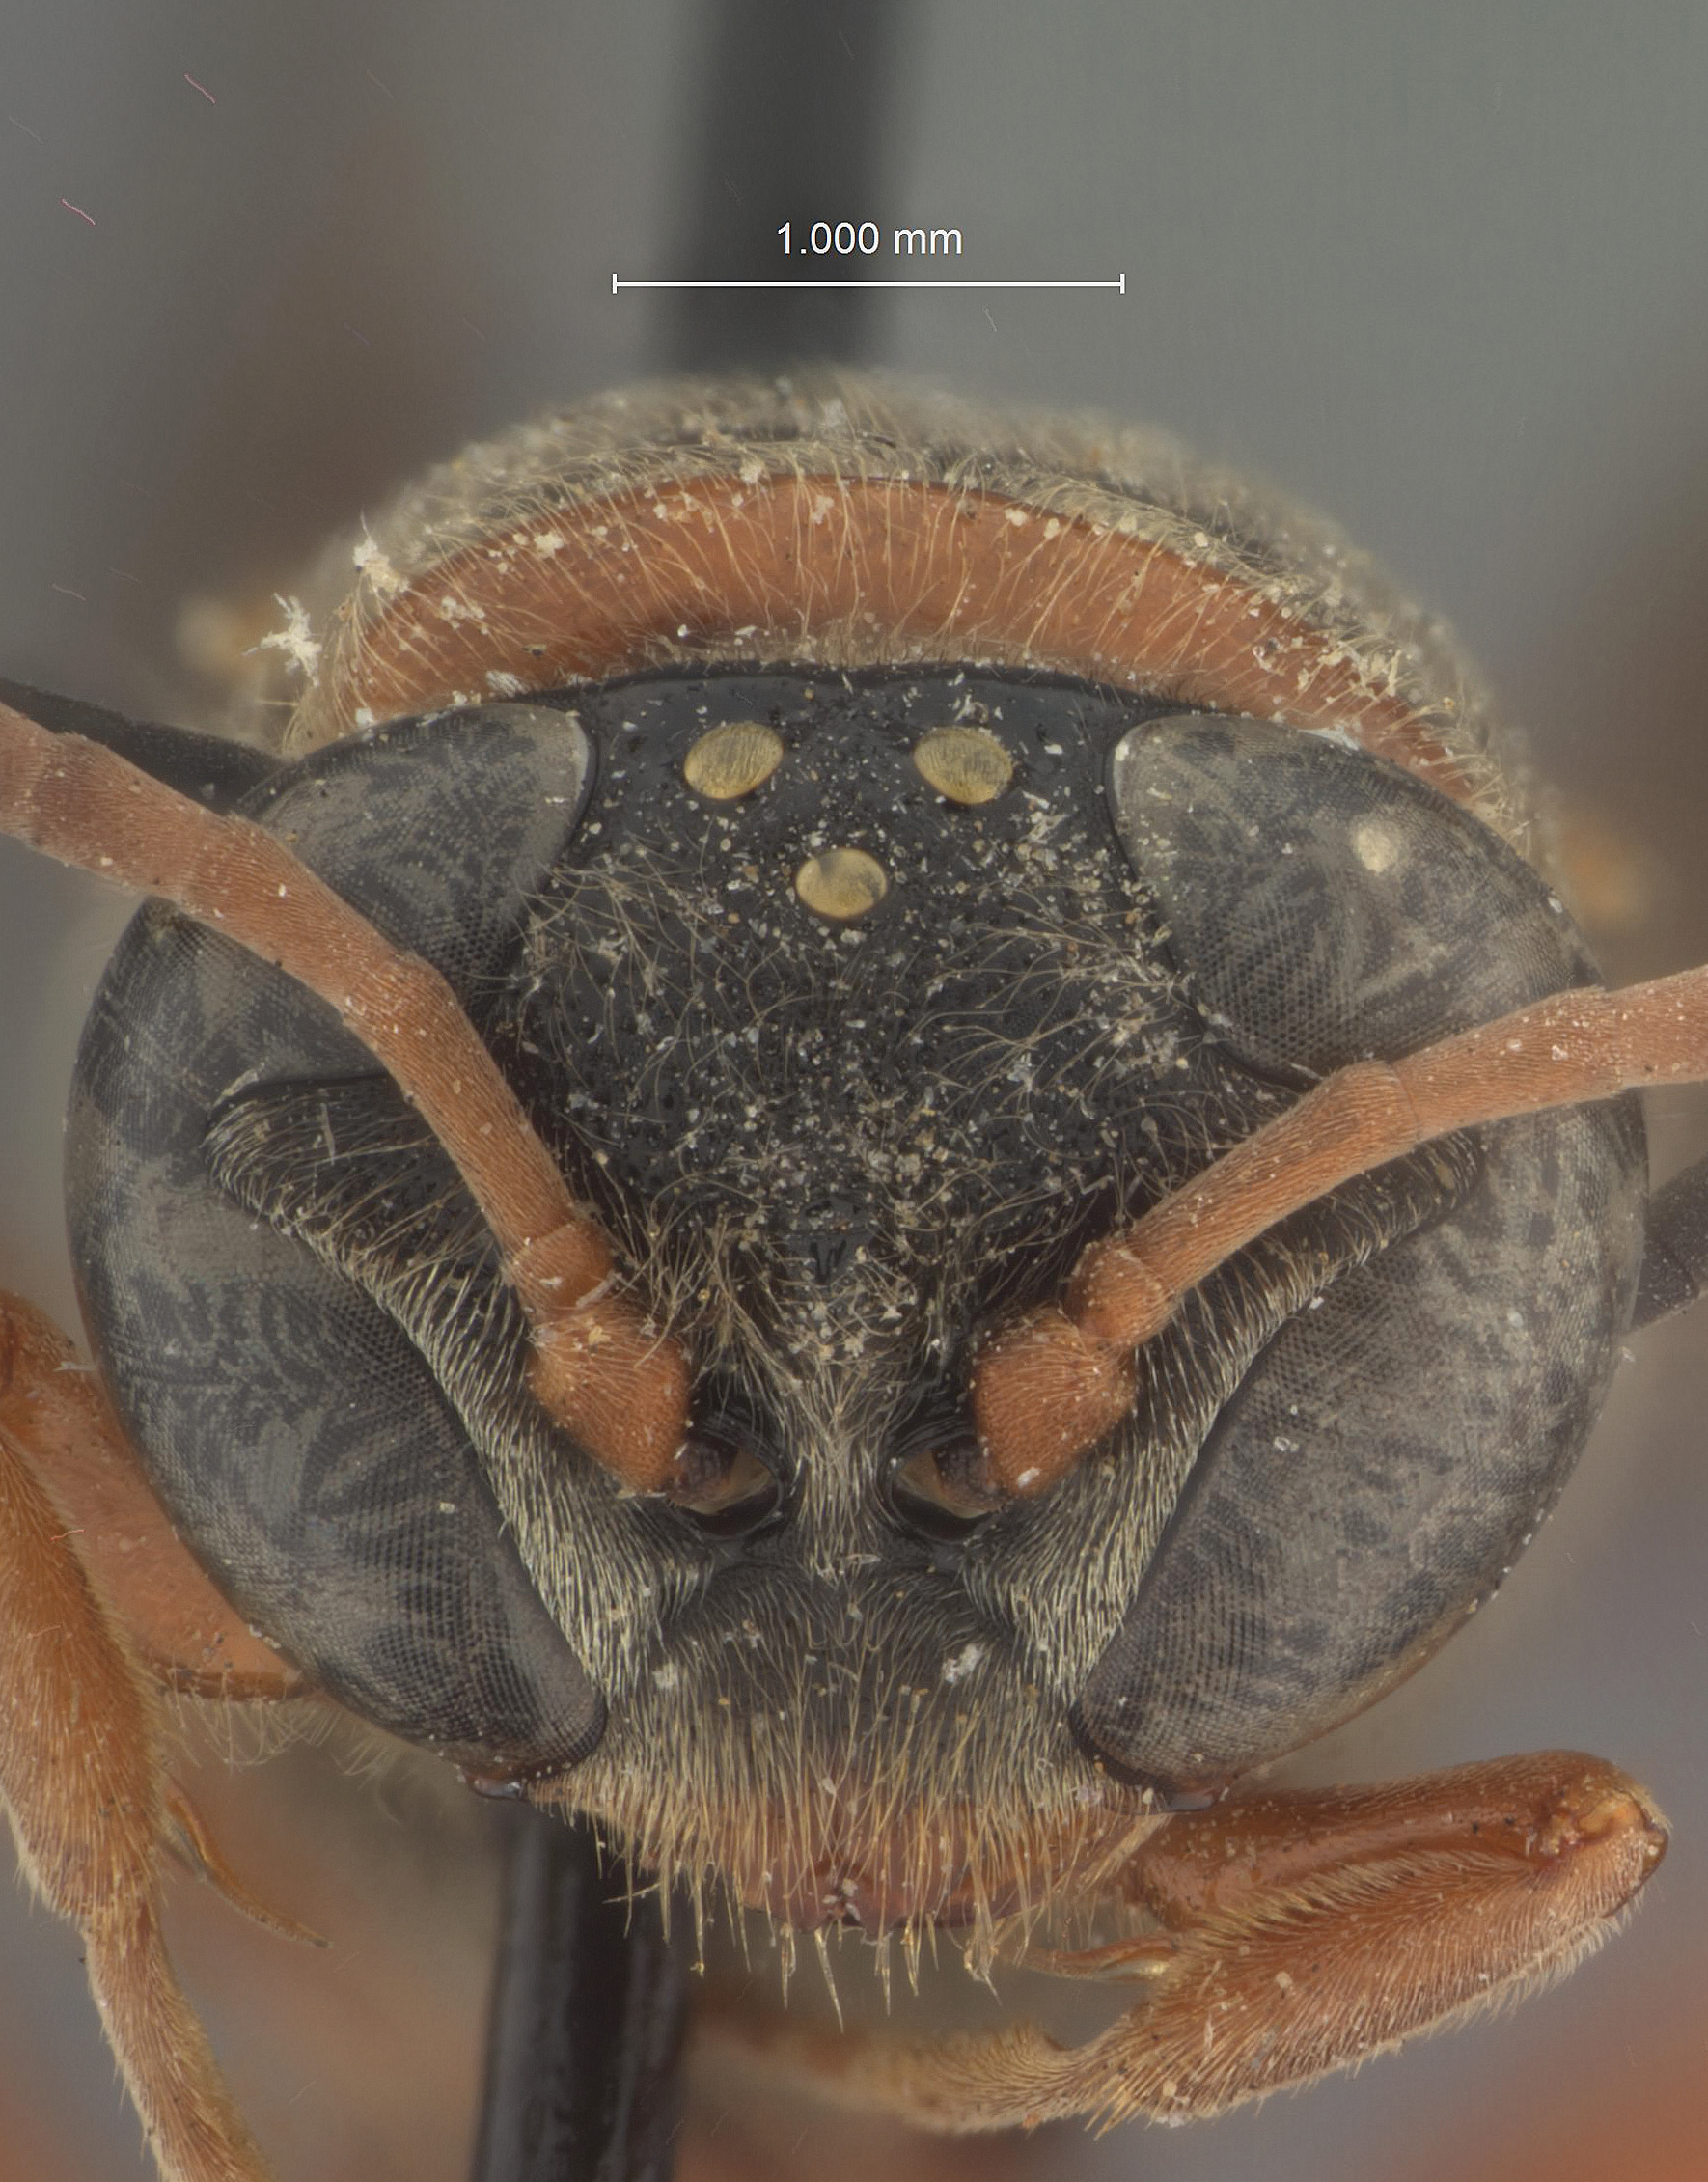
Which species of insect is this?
Trypoxylon archboldi
